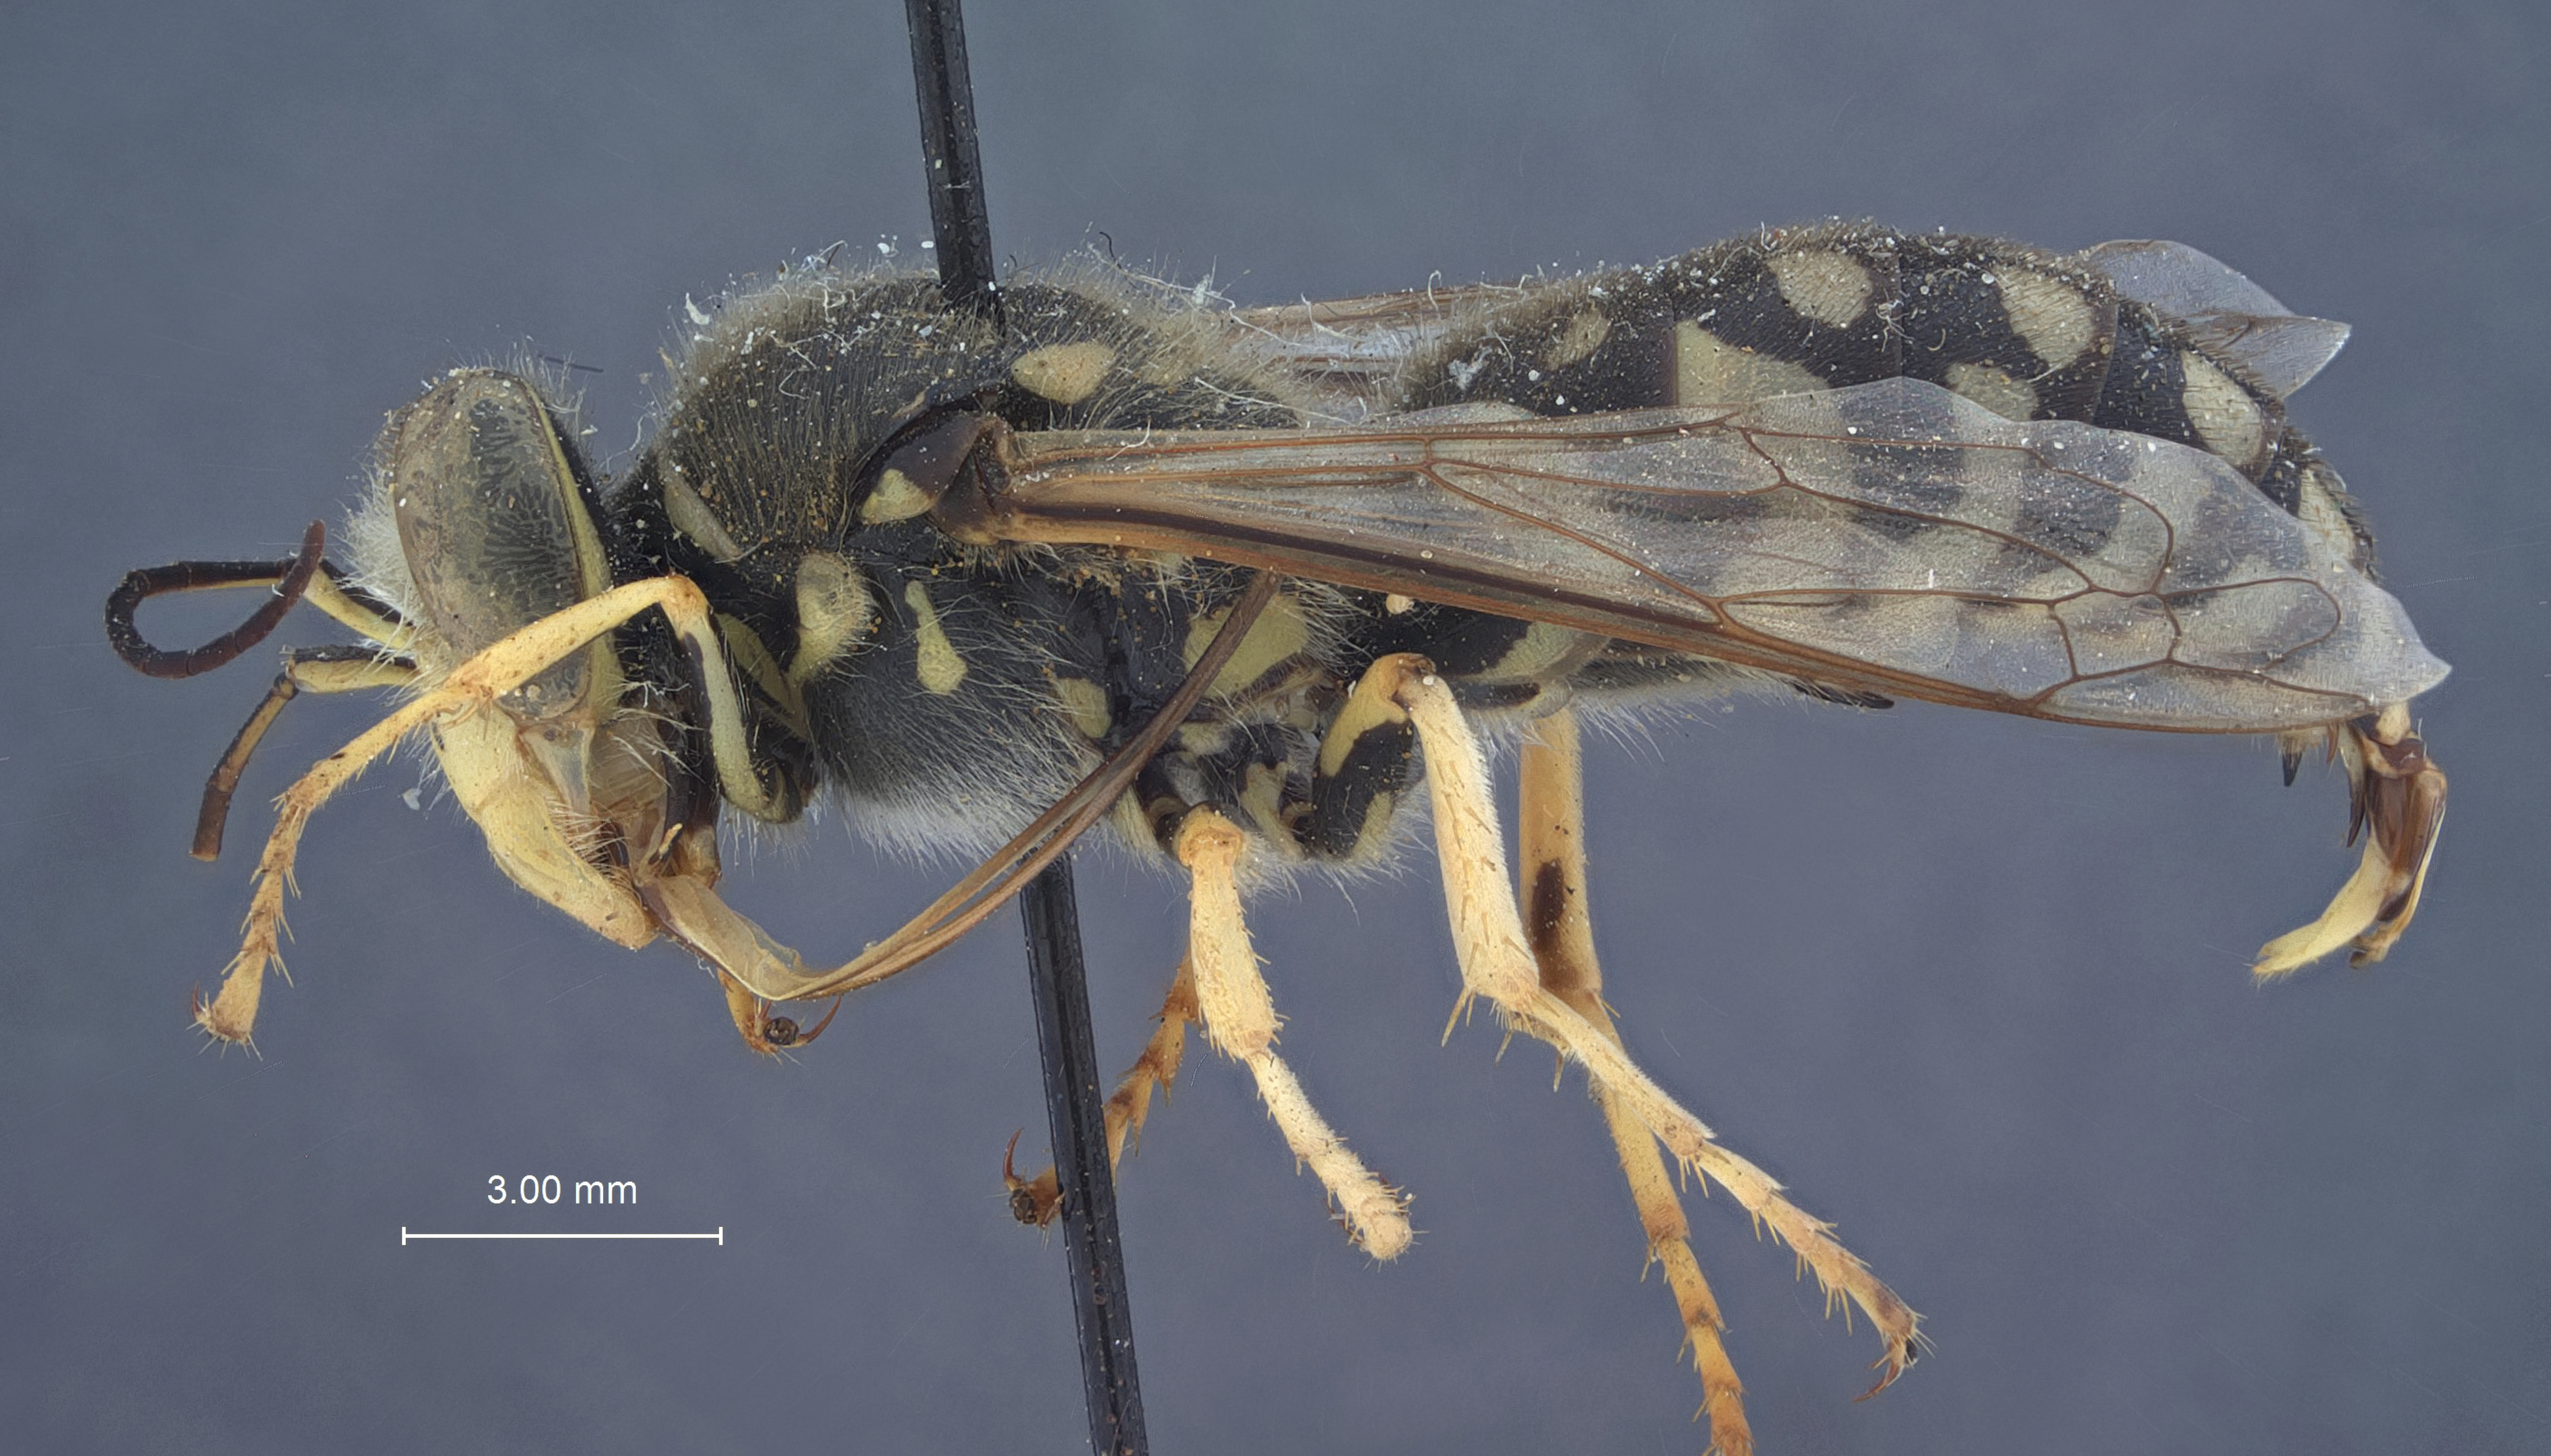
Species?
Steniolia albicantia
